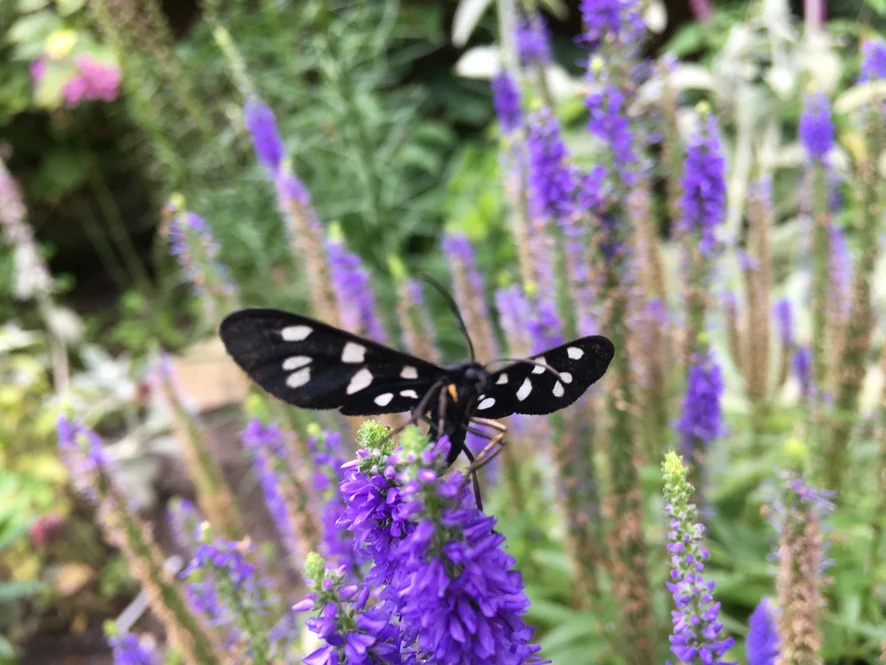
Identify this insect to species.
Amata phegea
